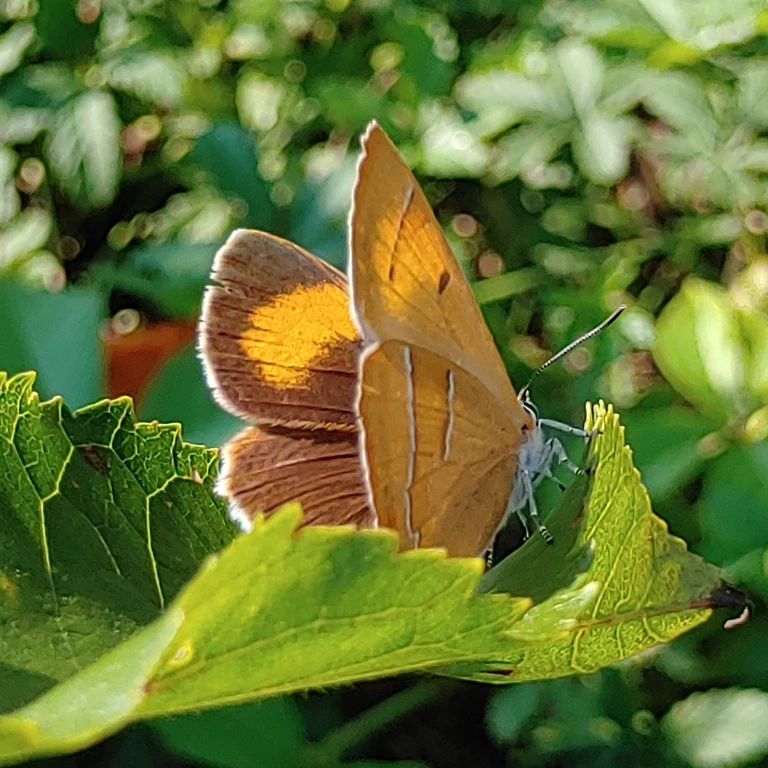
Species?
Thecla betulae
